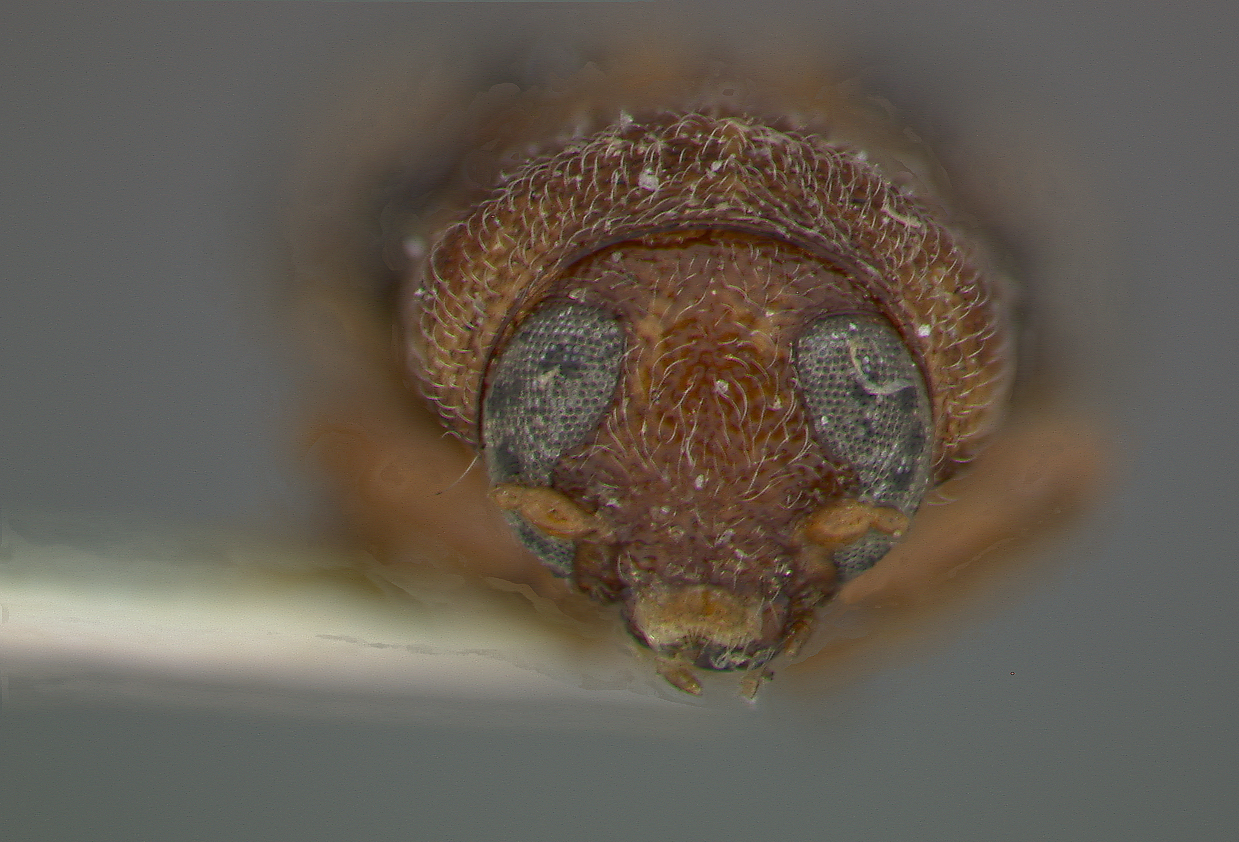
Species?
Pachybrachys connexus
